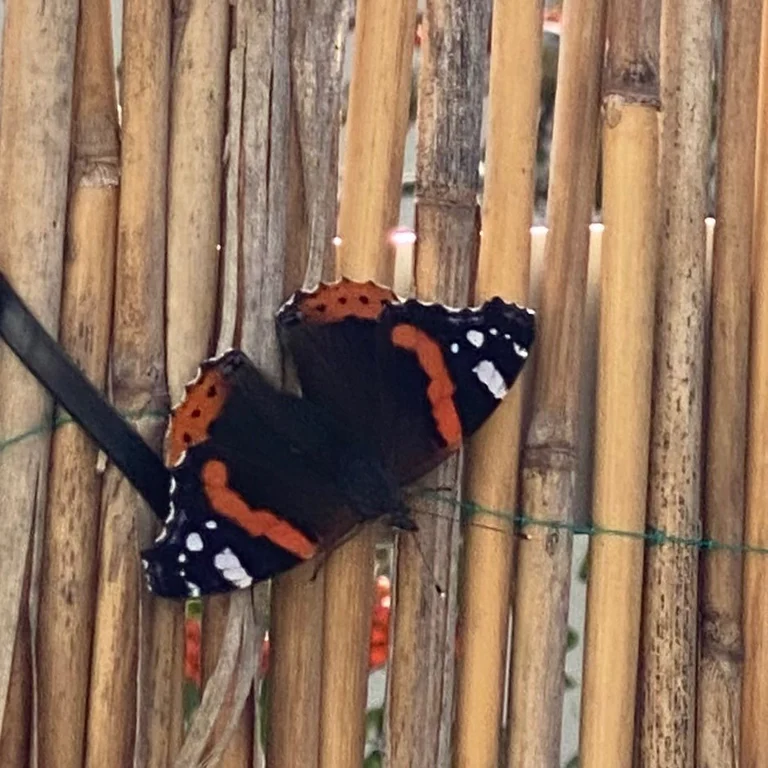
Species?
Vanessa atalanta
